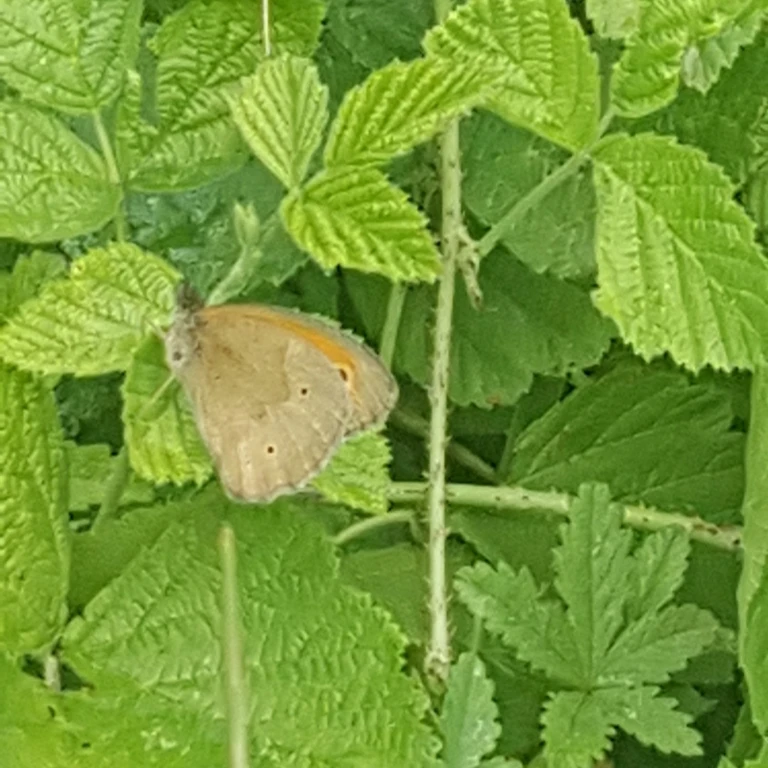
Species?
Maniola jurtina
